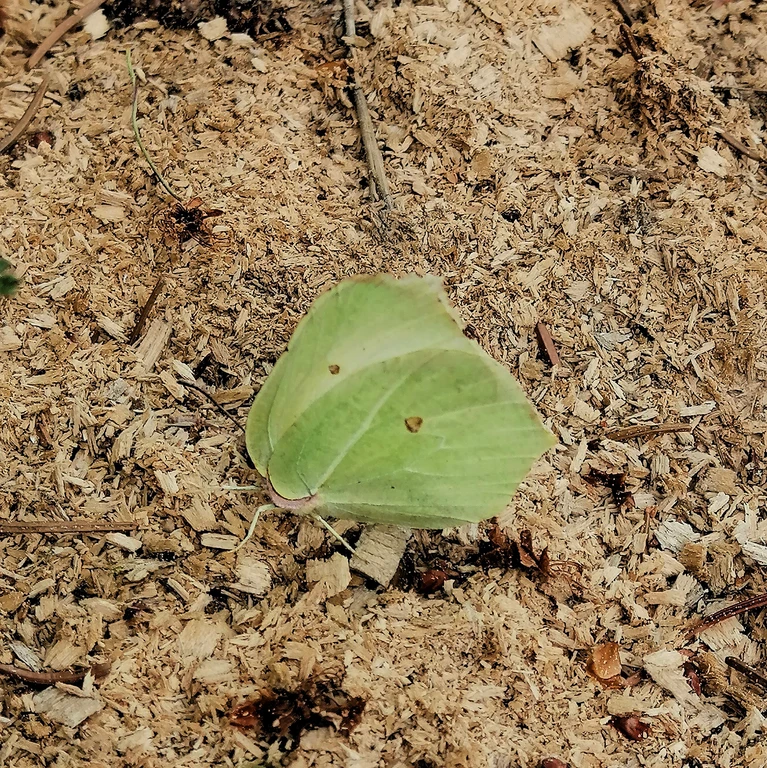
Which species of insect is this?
Gonepteryx rhamni
